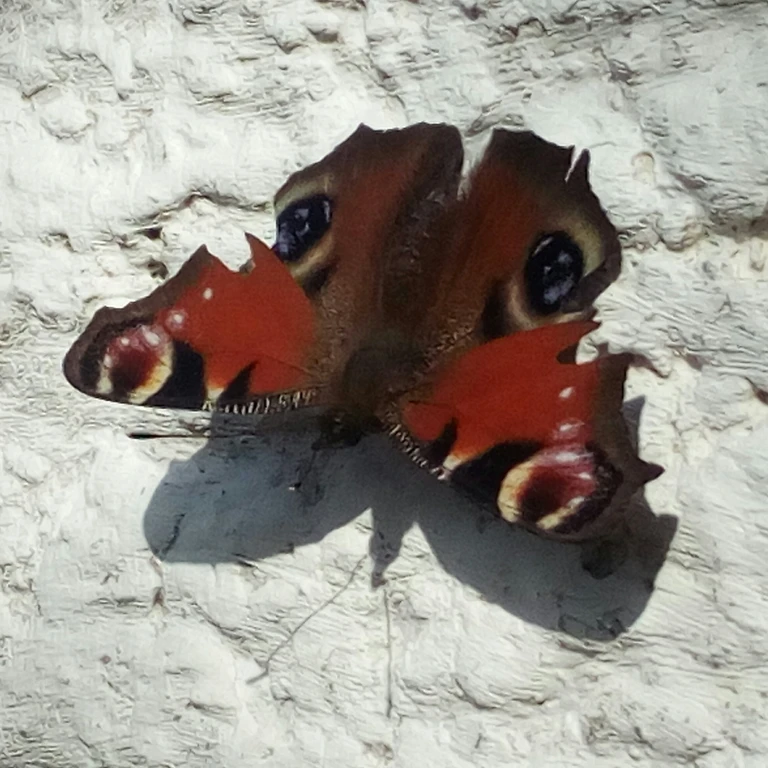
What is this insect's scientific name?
Aglais io
